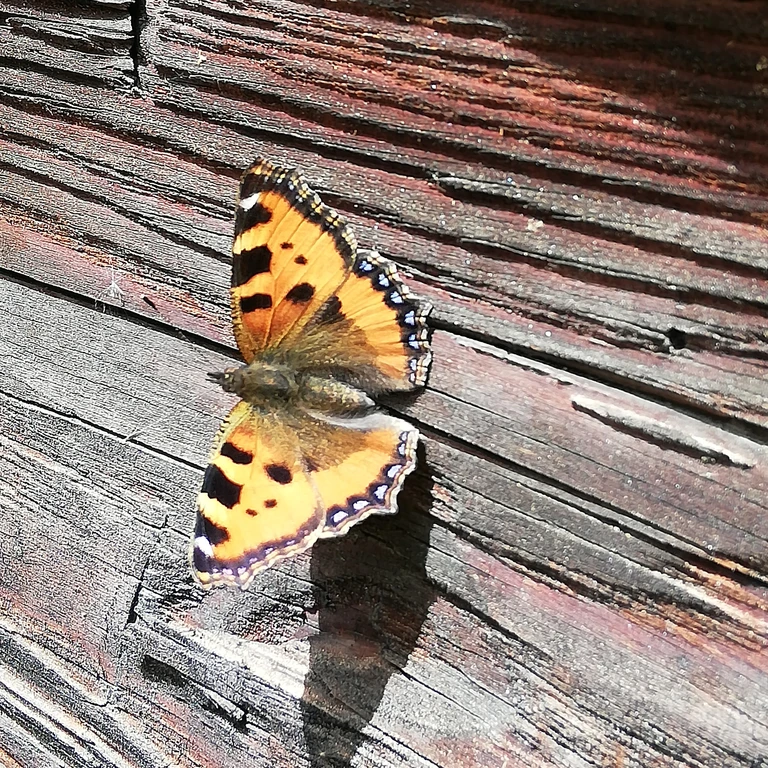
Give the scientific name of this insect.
Aglais urticae
